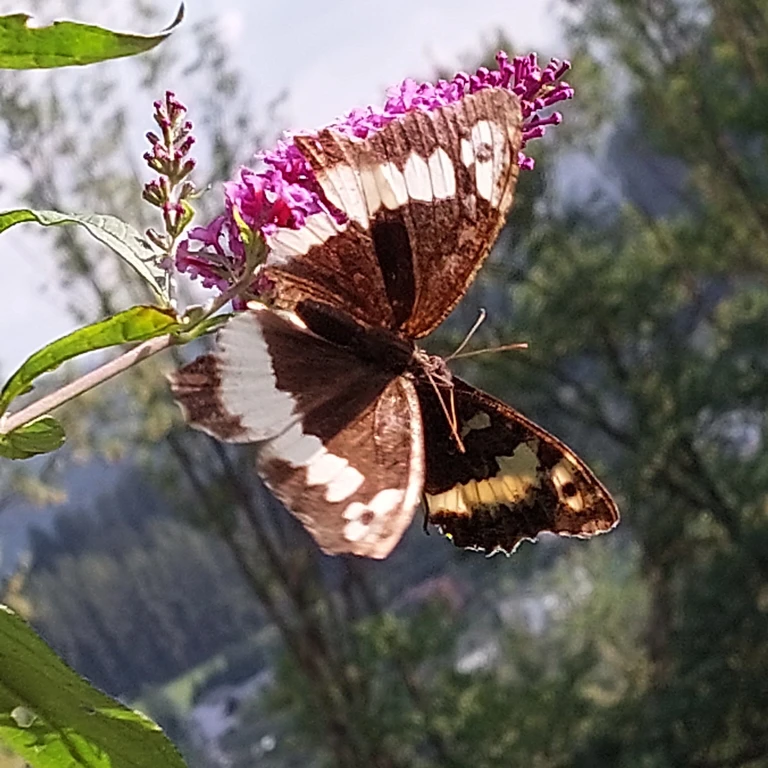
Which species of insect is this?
Brintesia circe
